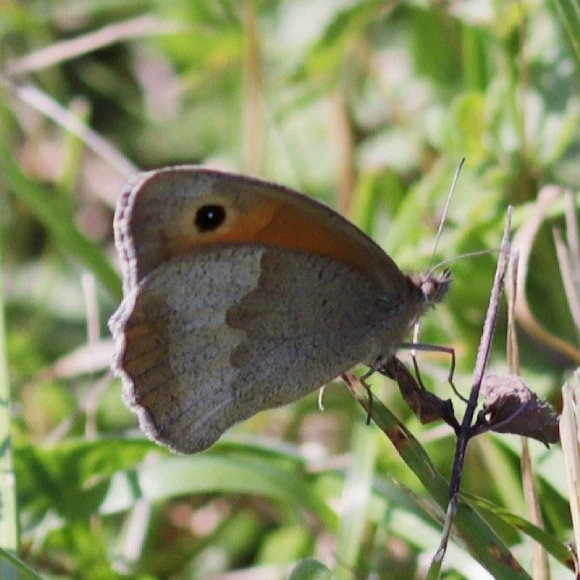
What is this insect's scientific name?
Maniola jurtina
